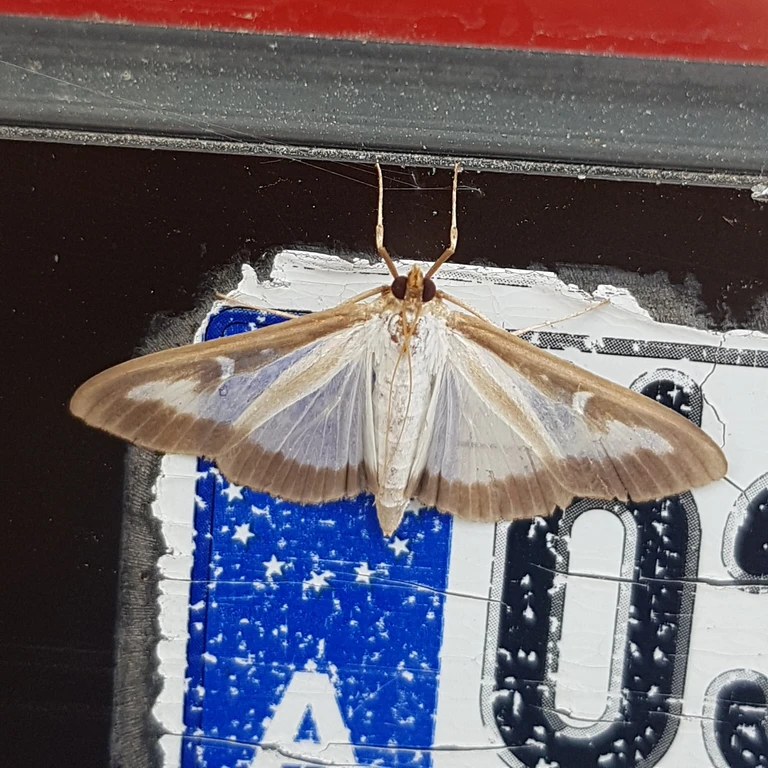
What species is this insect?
Cydalima perspectalis
